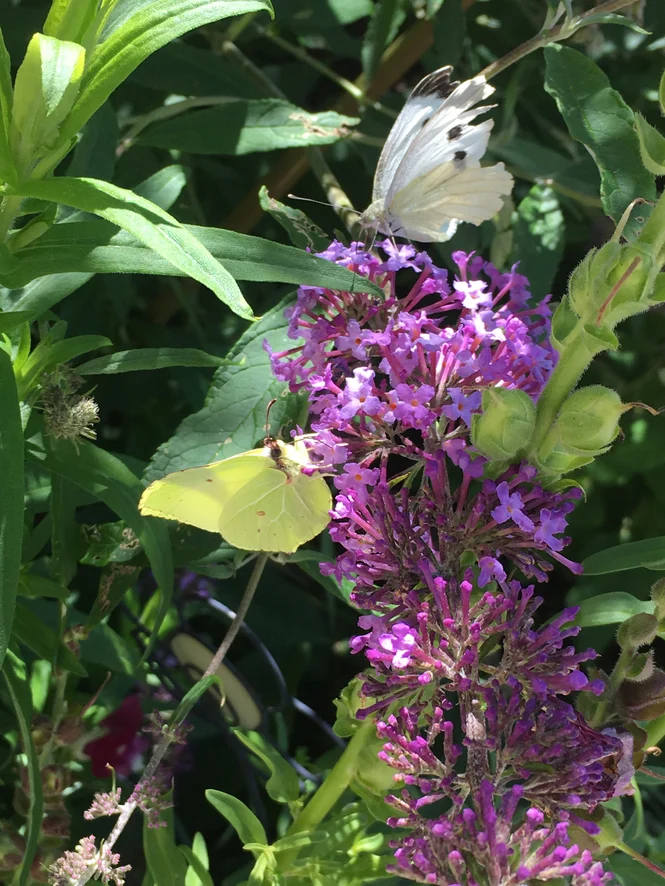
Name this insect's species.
Gonepteryx rhamni
